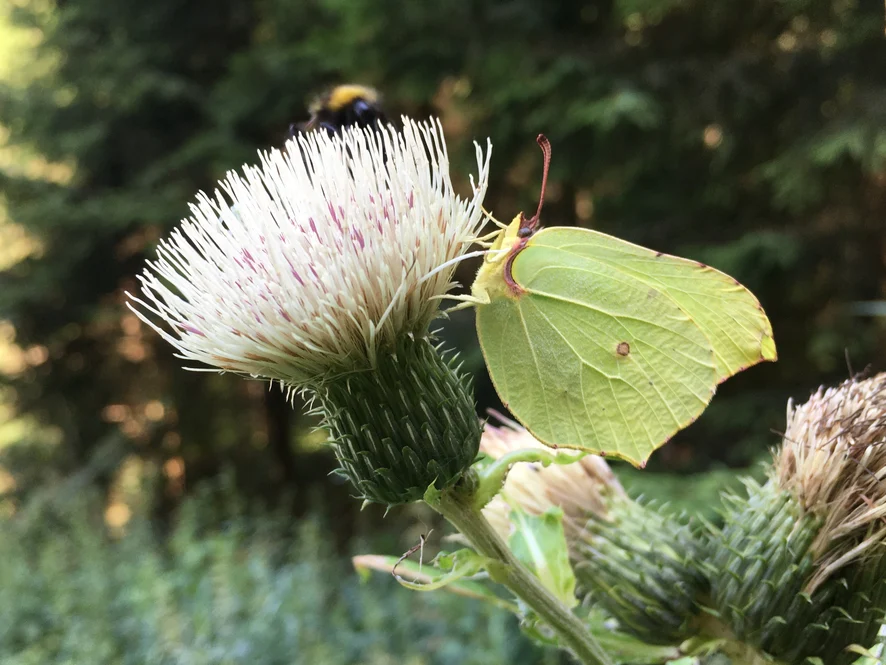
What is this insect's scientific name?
Gonepteryx rhamni
